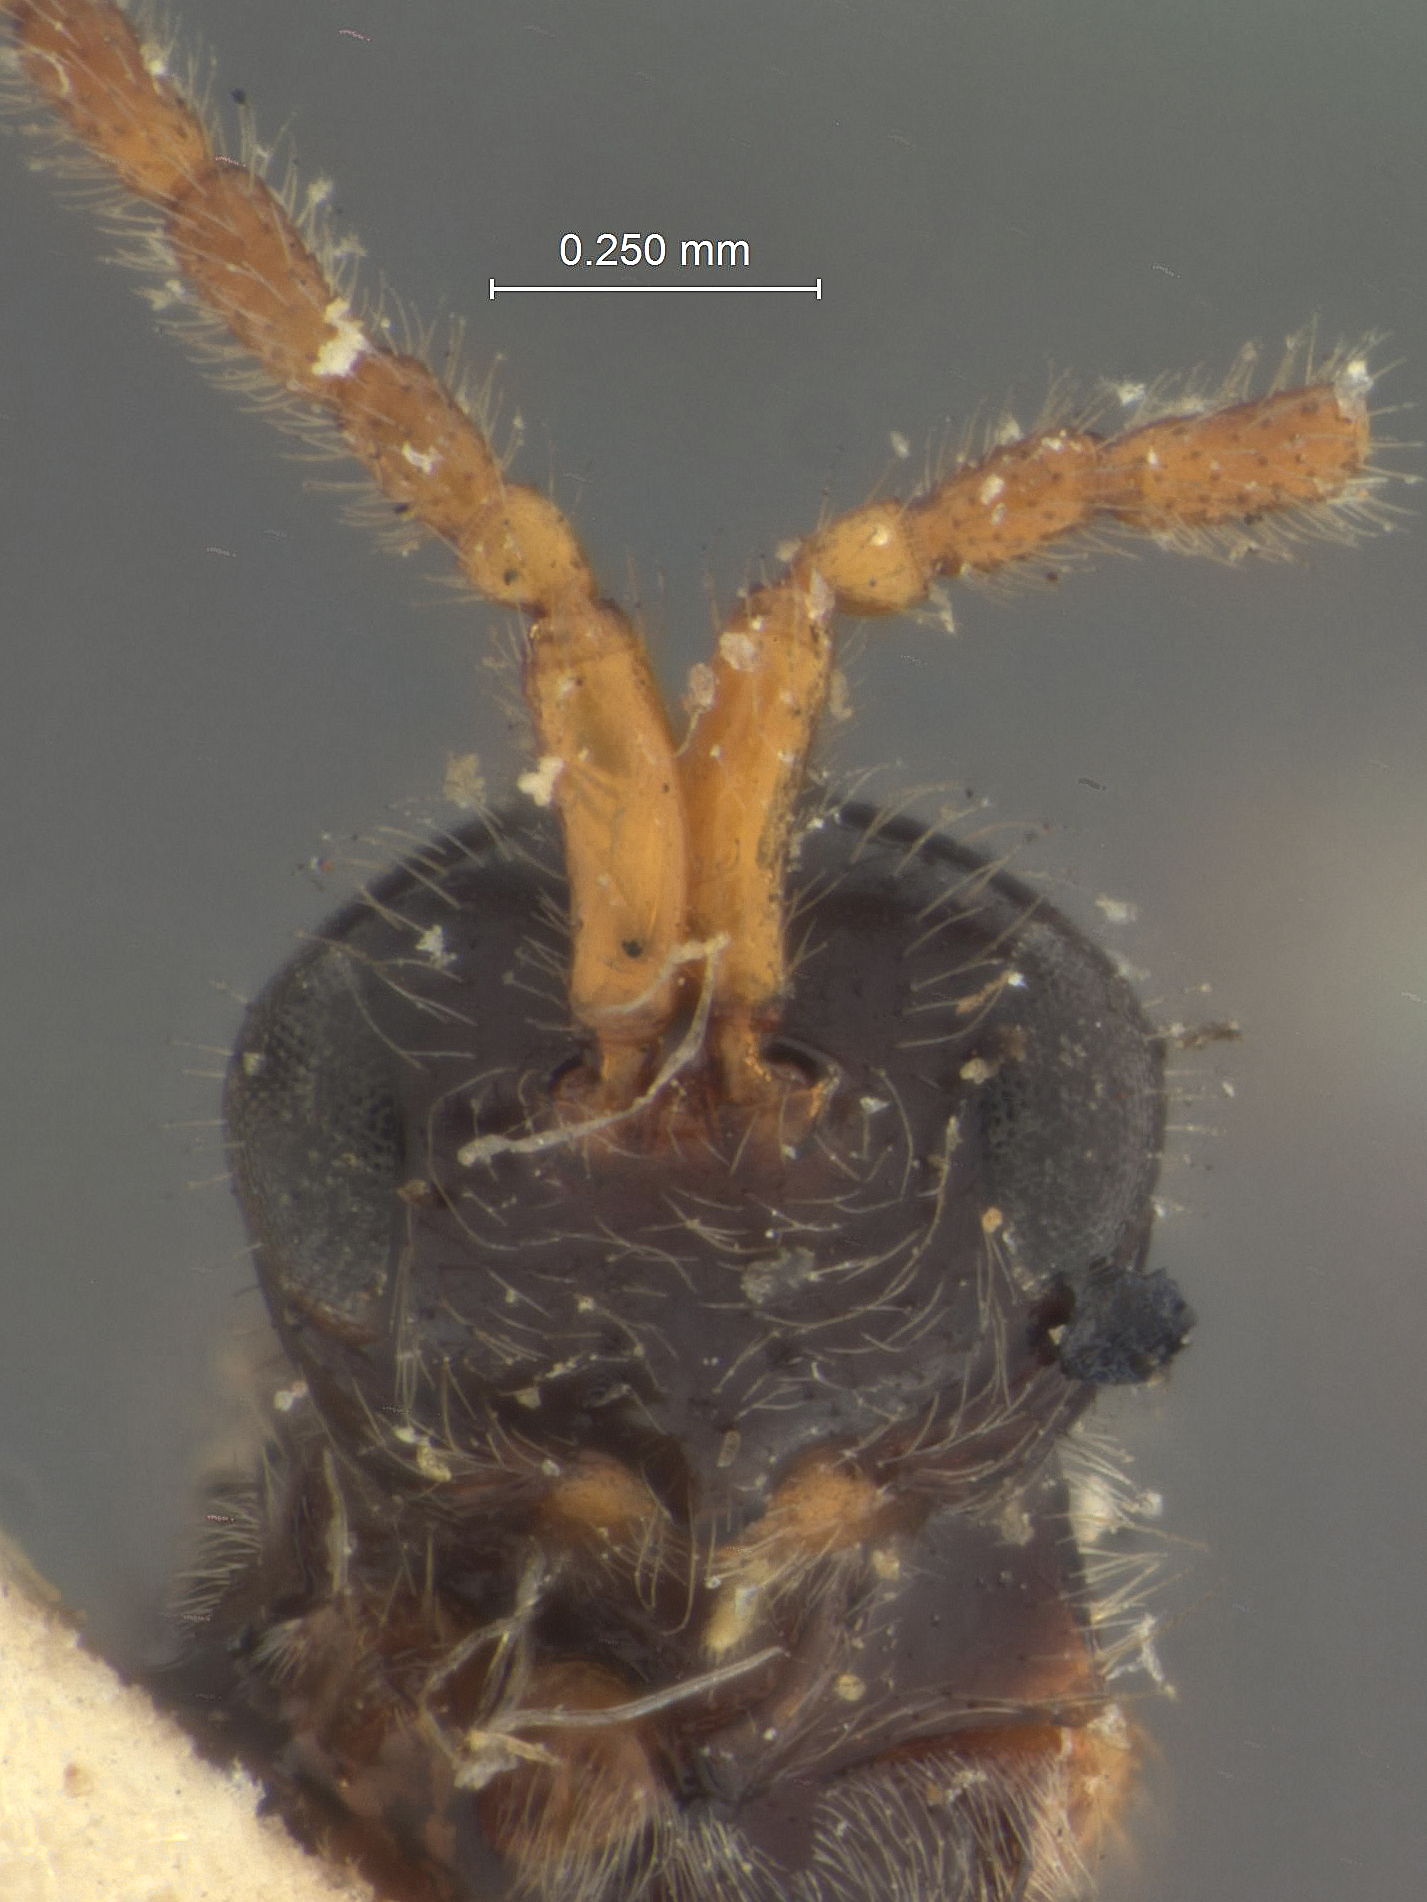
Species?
Aneurhynchus virginicus
